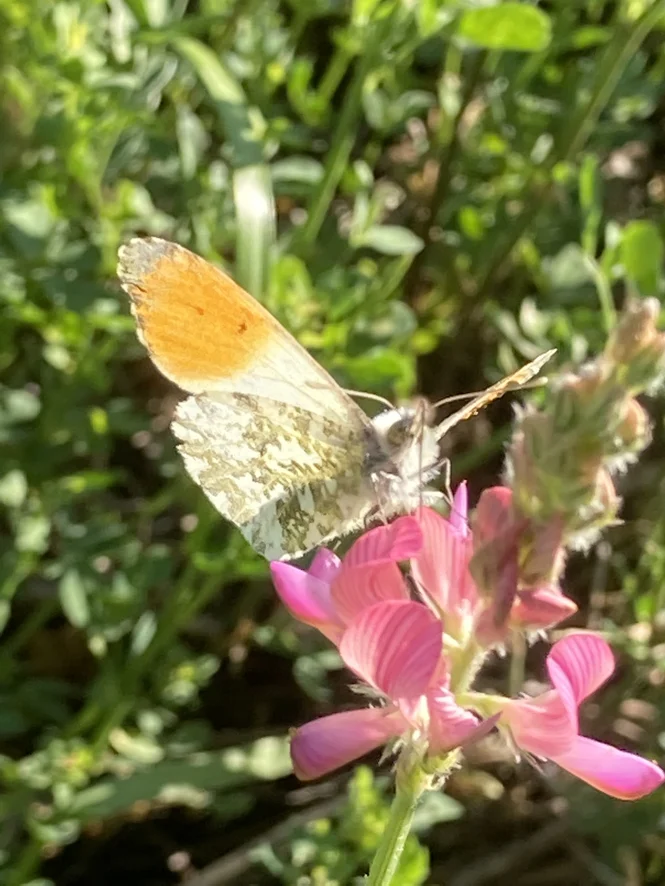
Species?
Anthocharis cardamines
